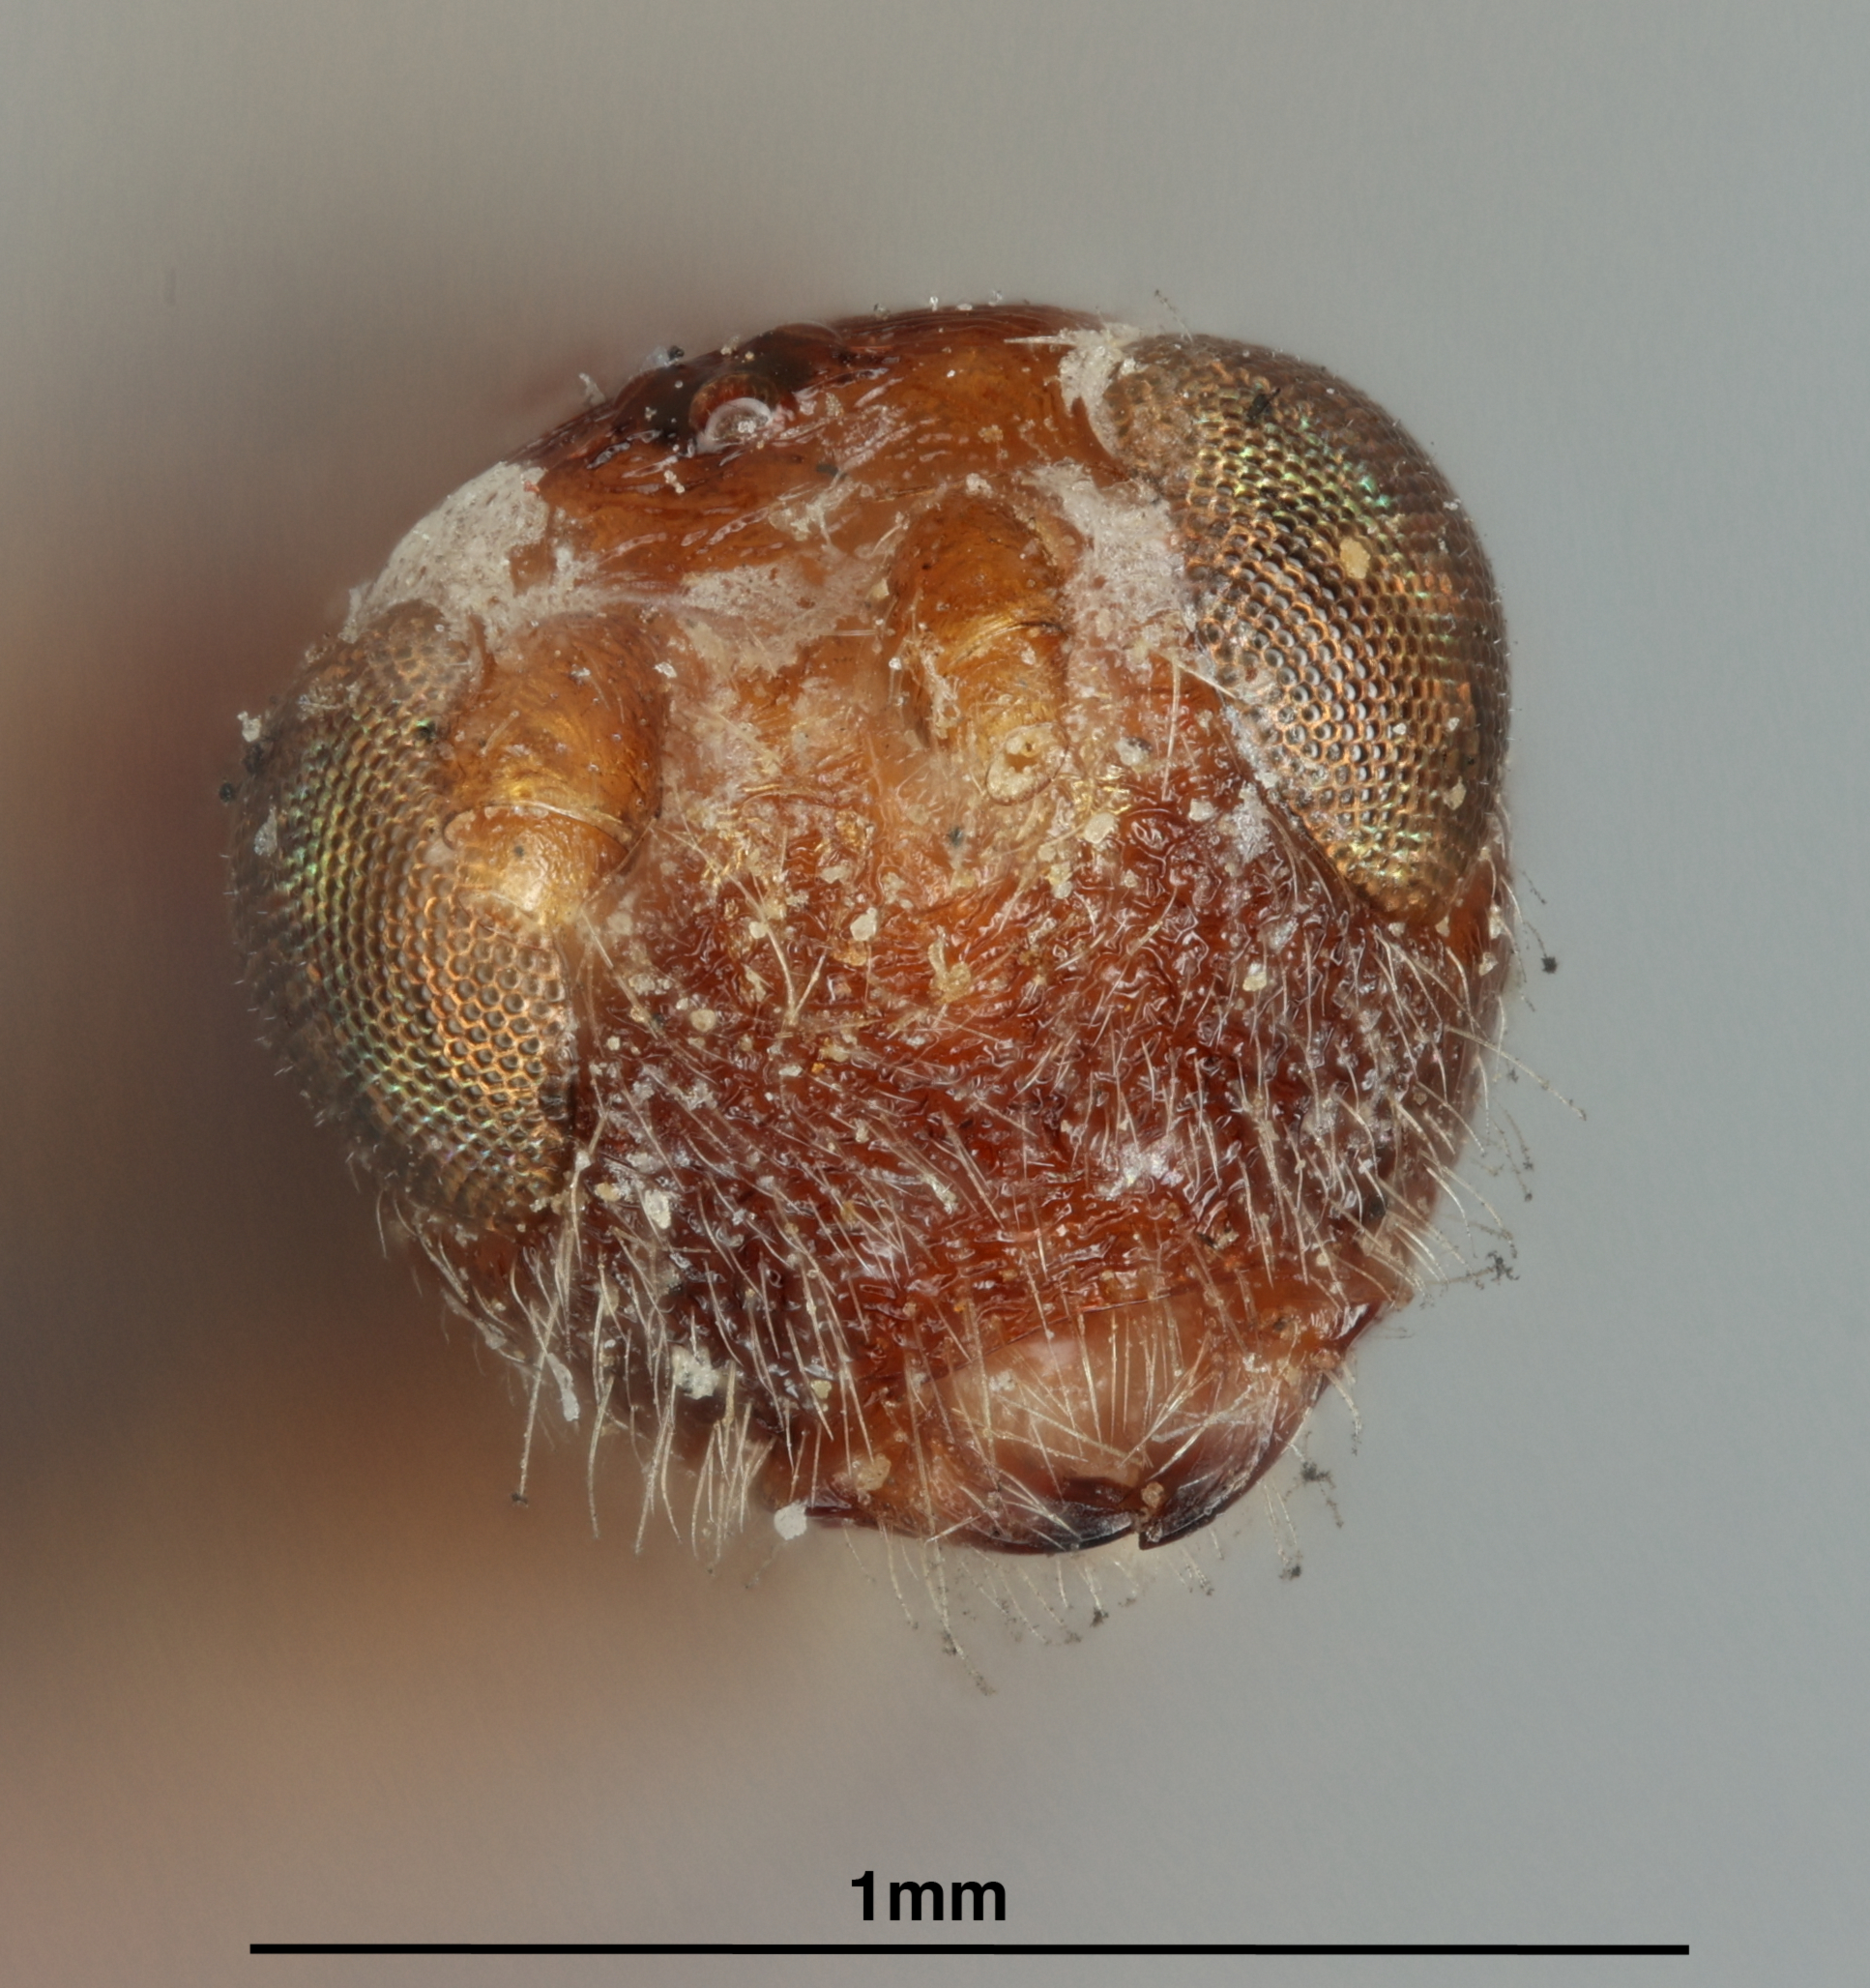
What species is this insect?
Spathius semele
